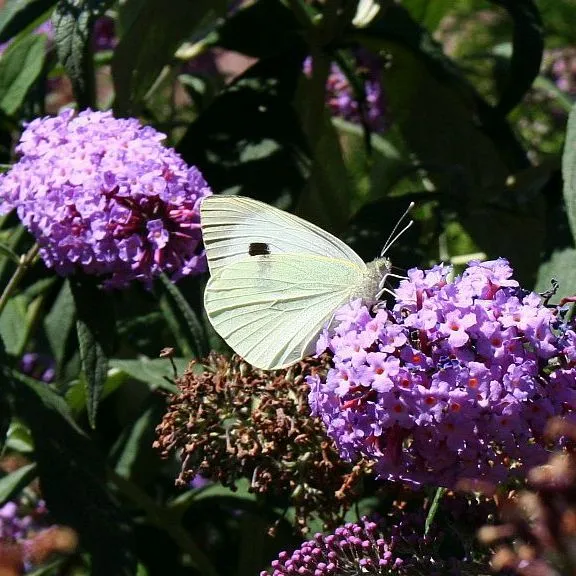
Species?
Pieris brassicae
